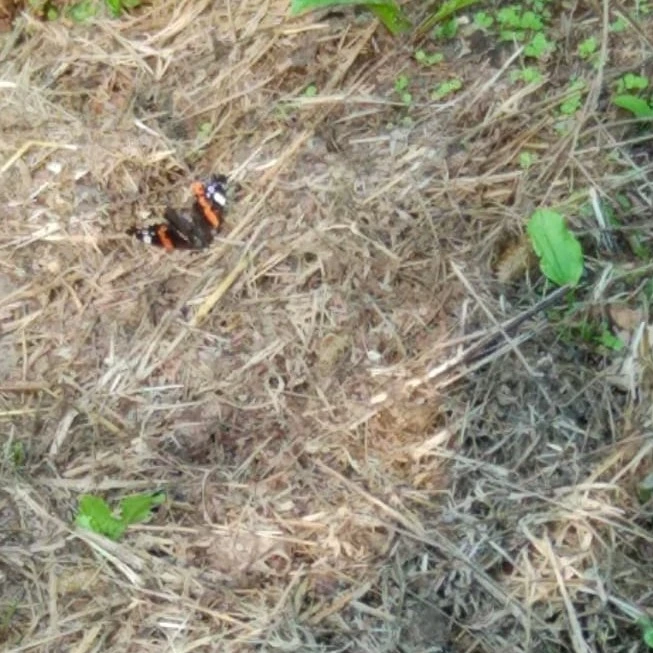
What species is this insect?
Vanessa atalanta
